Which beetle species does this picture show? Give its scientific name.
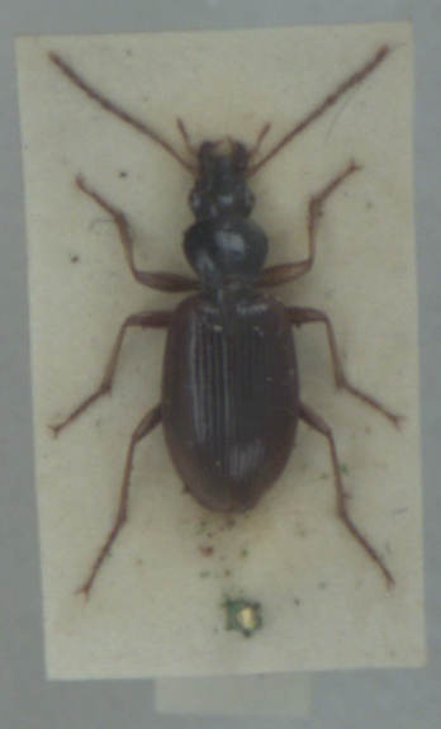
Paranchus albipes
